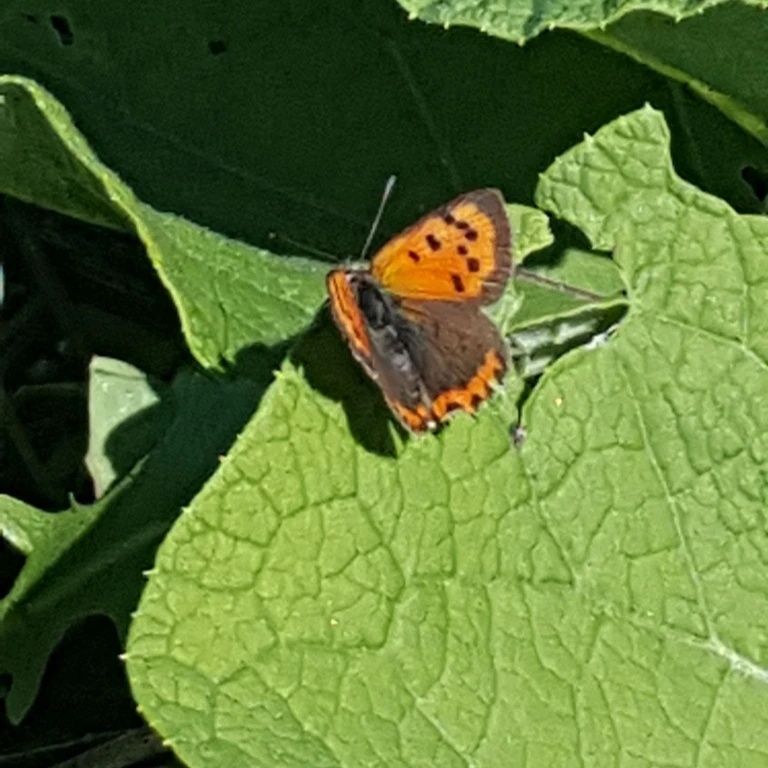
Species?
Lycaena phlaeas
